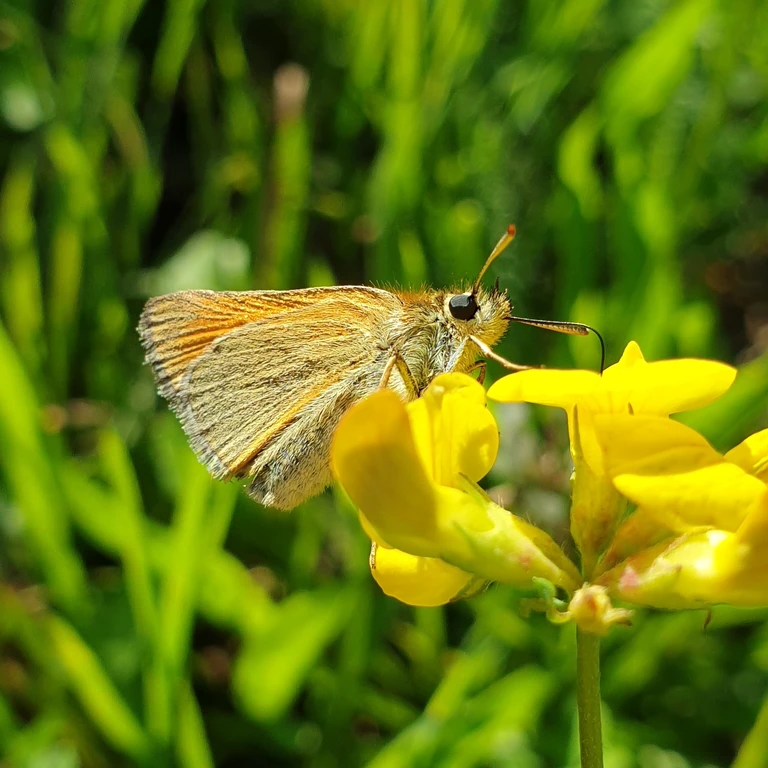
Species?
Thymelicus sylvestris
